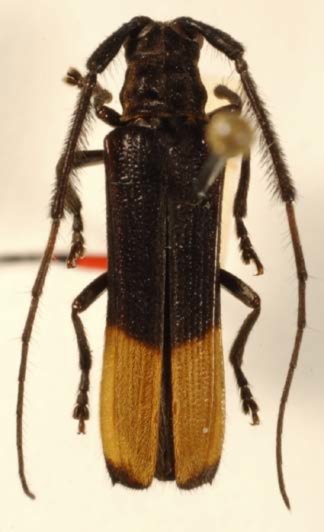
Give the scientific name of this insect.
Malacoscylus elegantulus
